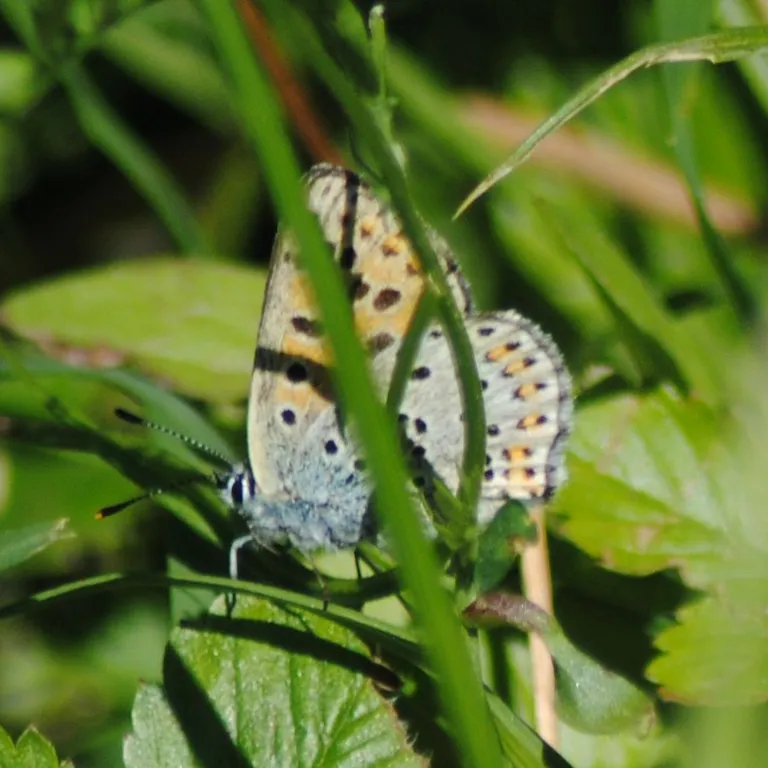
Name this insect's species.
Lycaena tityrus (also Loweia tityrus)
